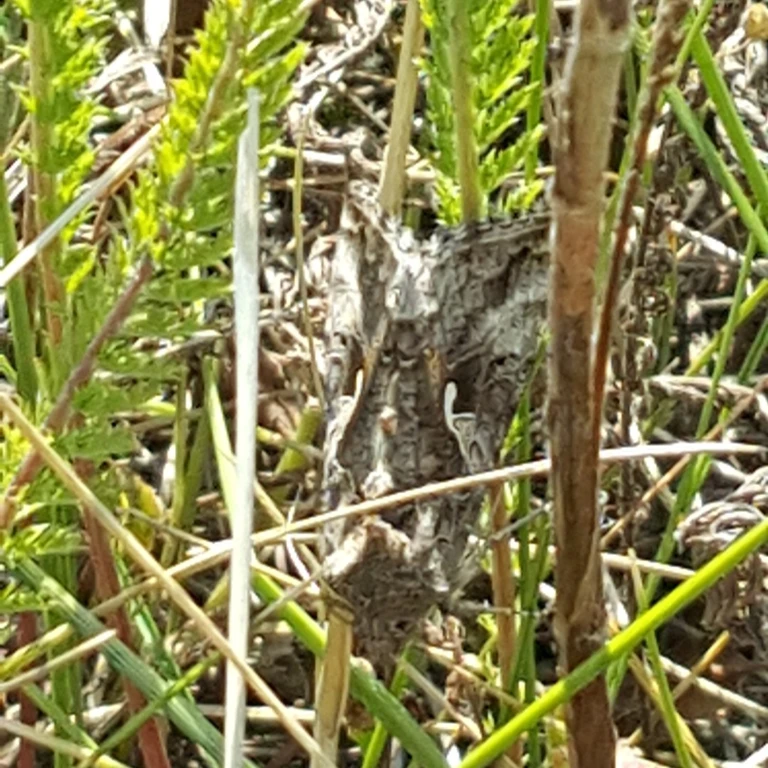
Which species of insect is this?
Autographa gamma
